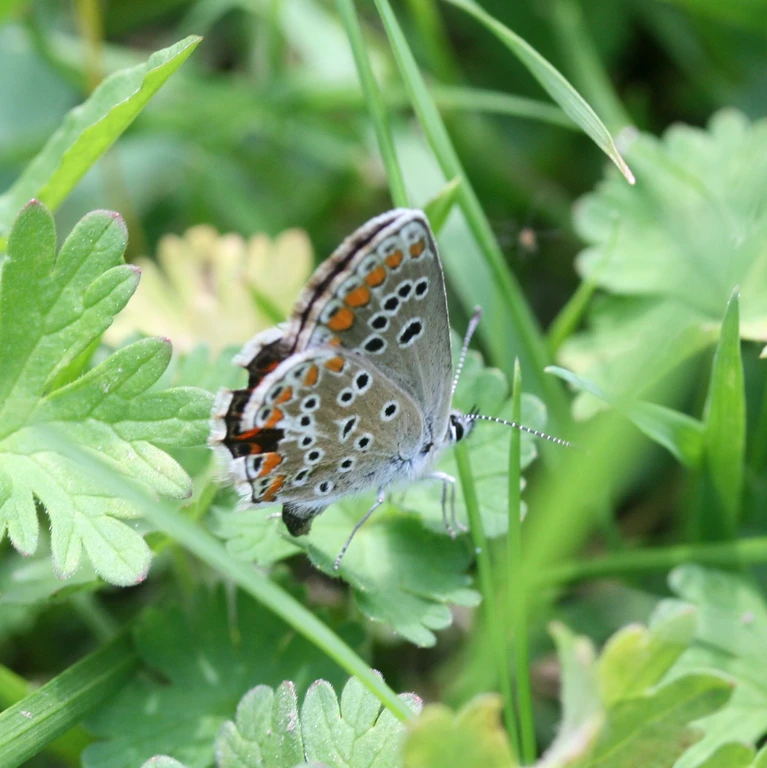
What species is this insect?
Aricia agestis/artaxerxes
